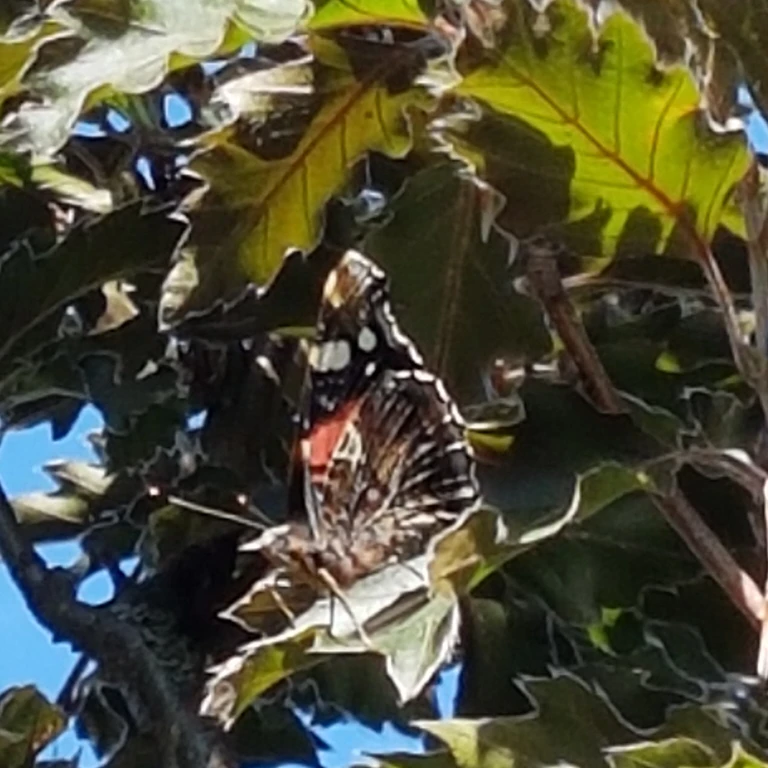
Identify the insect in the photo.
Vanessa atalanta
